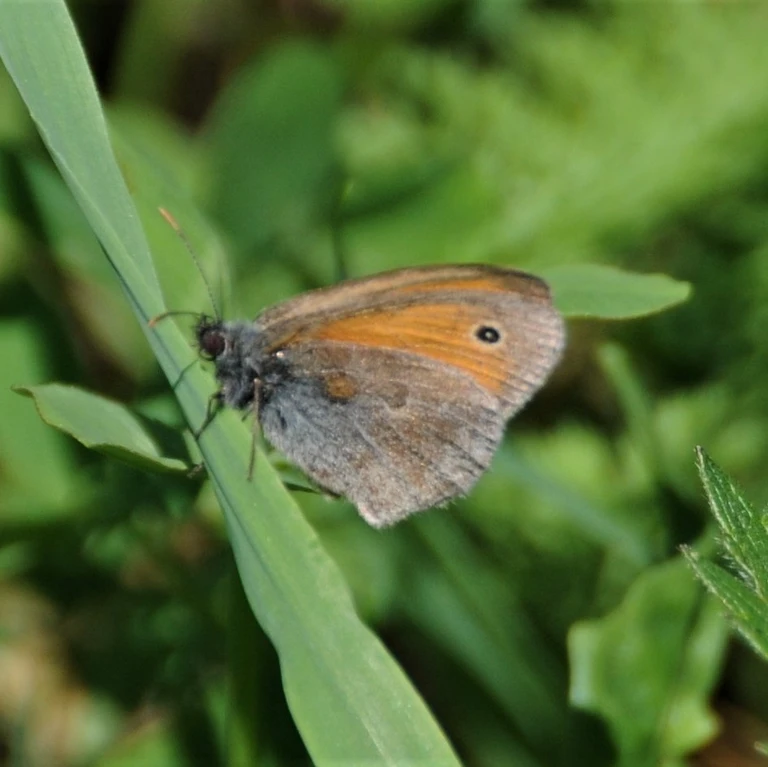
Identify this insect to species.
Coenonympha pamphilus
